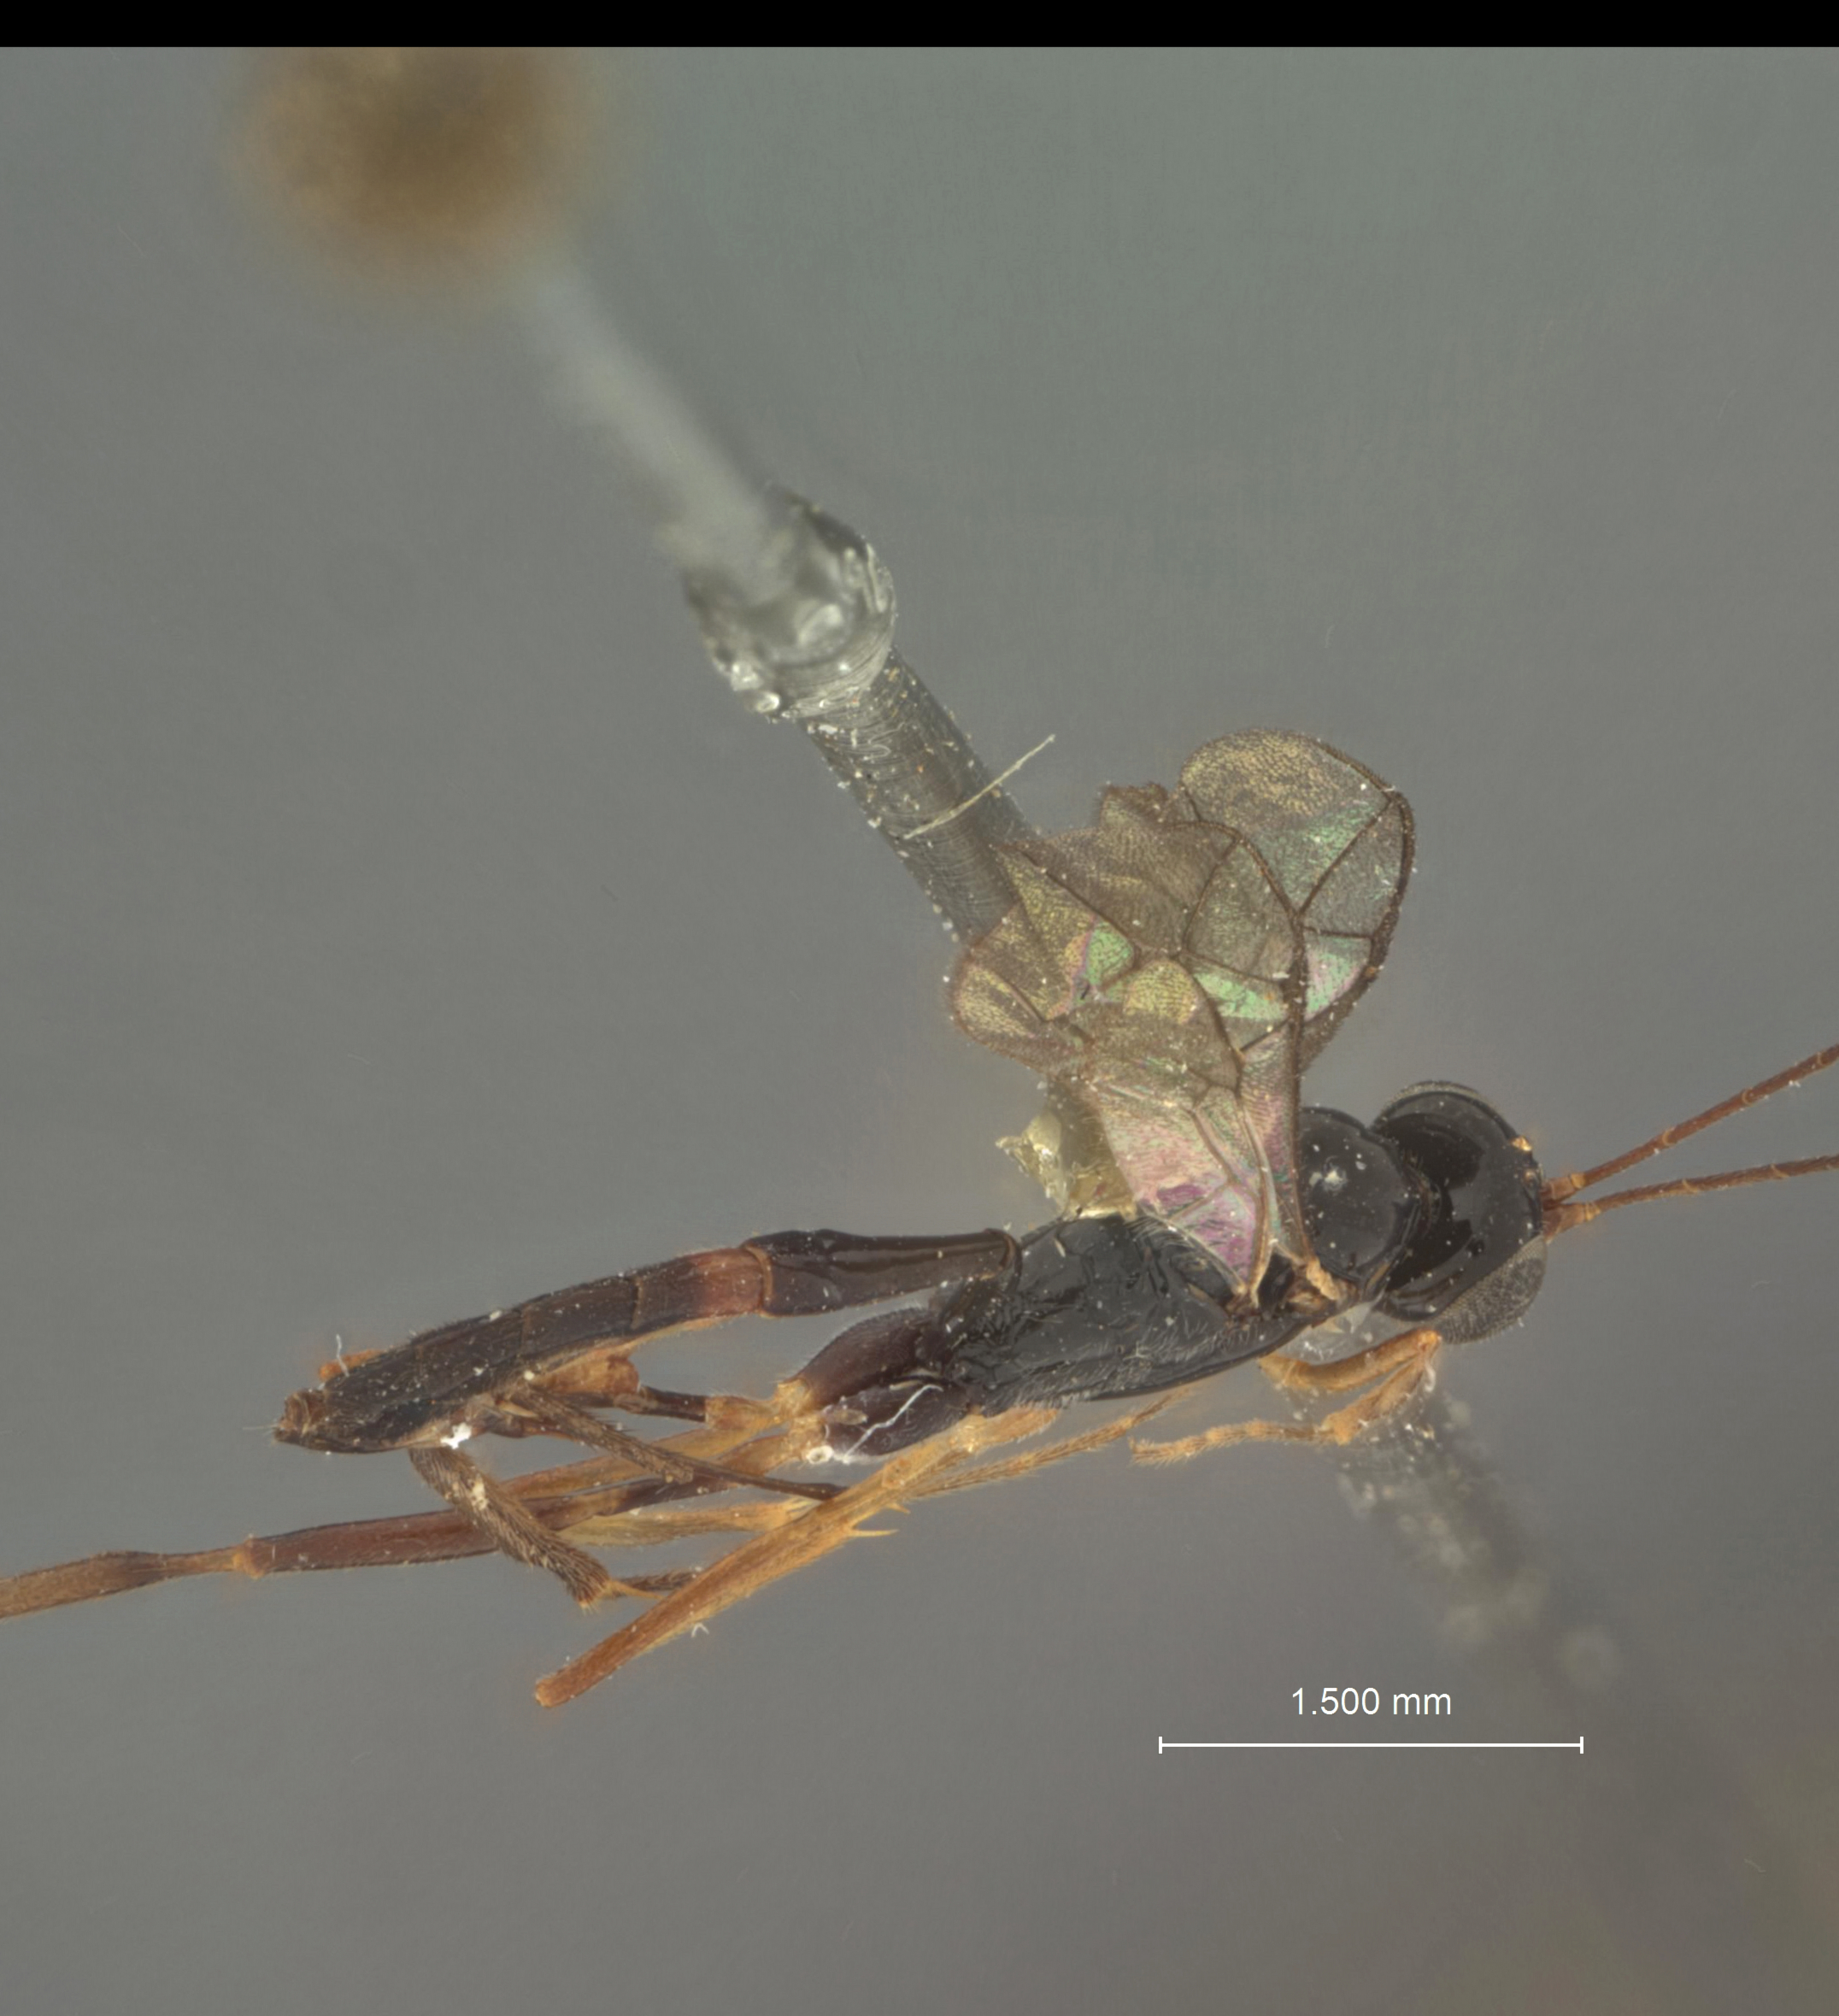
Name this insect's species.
Klutiana erugata
